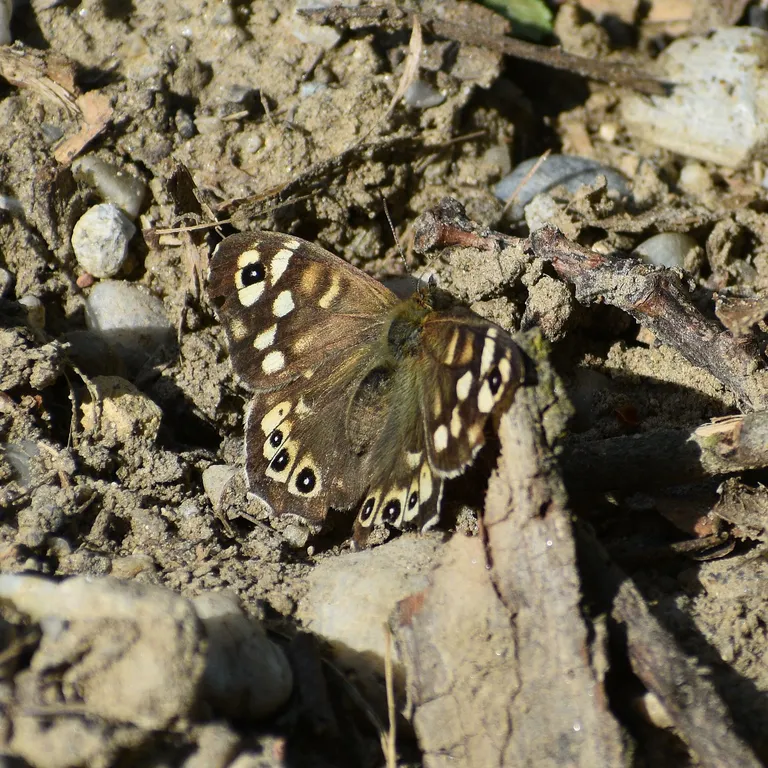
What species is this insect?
Pararge aegeria
